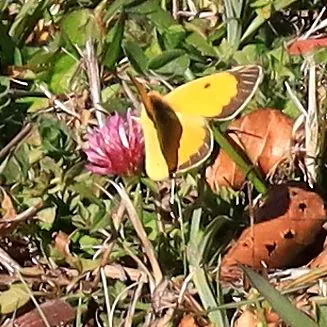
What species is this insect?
Colias croceus
